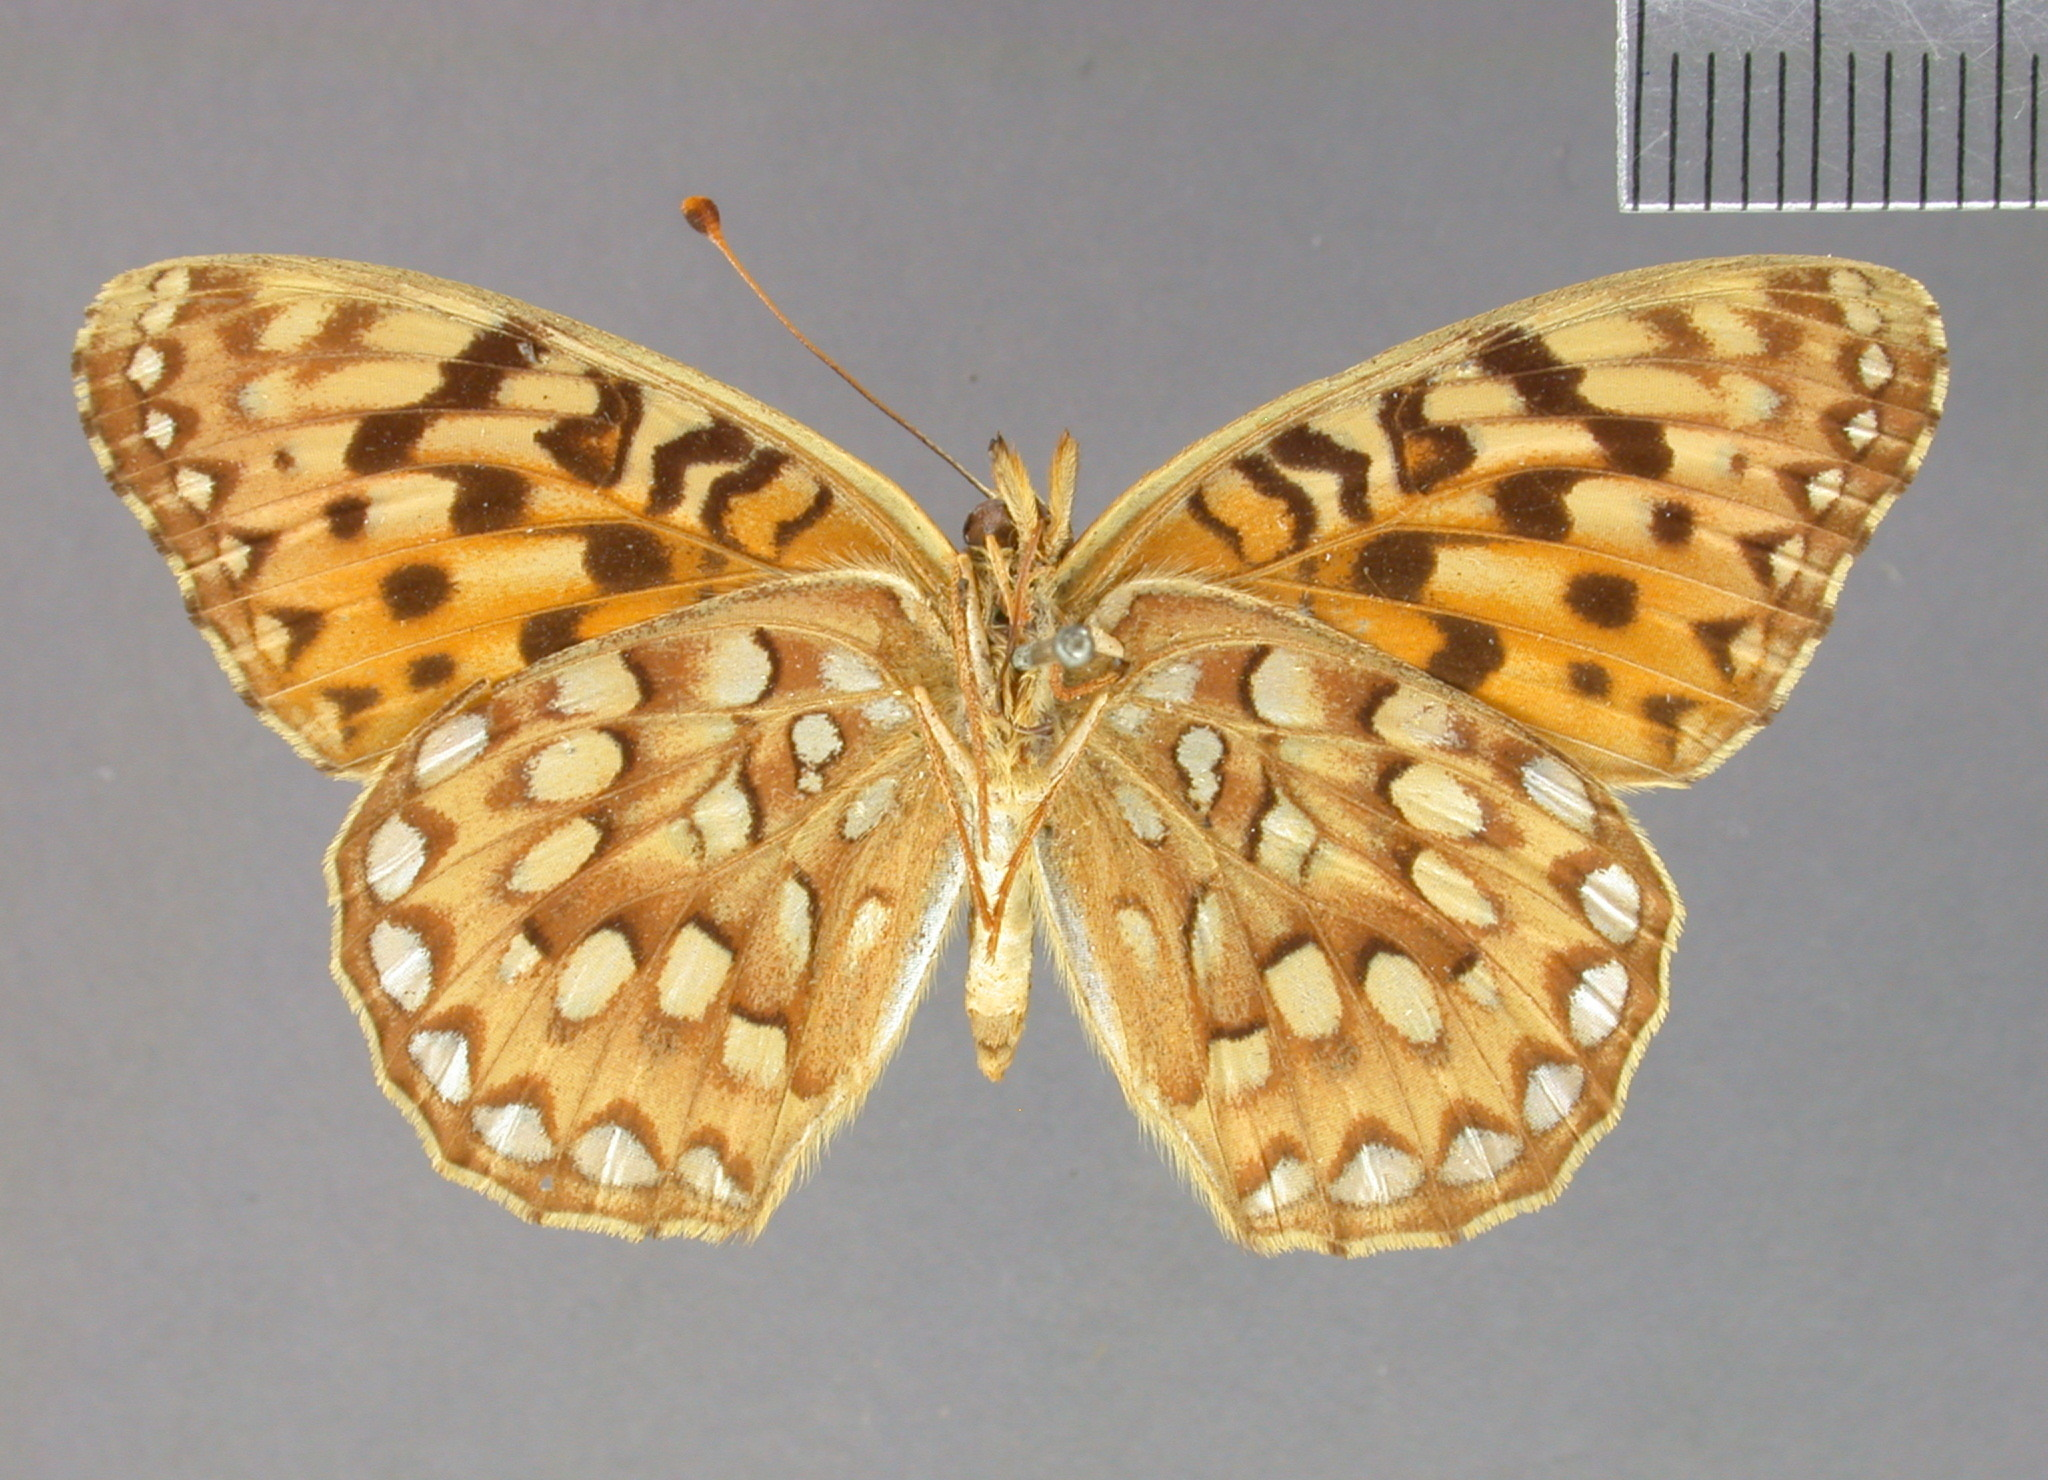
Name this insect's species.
Argynnis egleis
